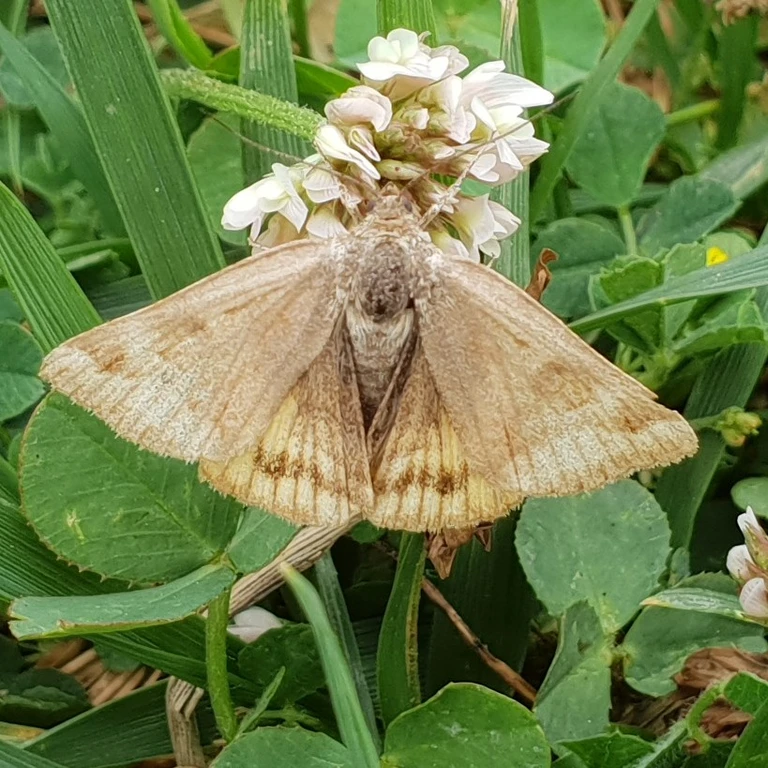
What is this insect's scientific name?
Euclidia glyphica
